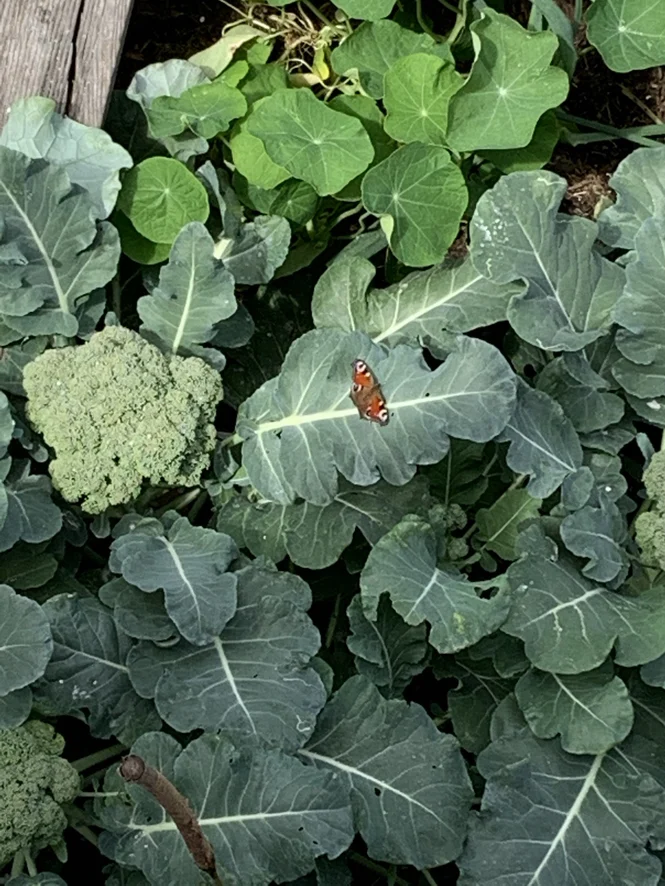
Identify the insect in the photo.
Aglais io
